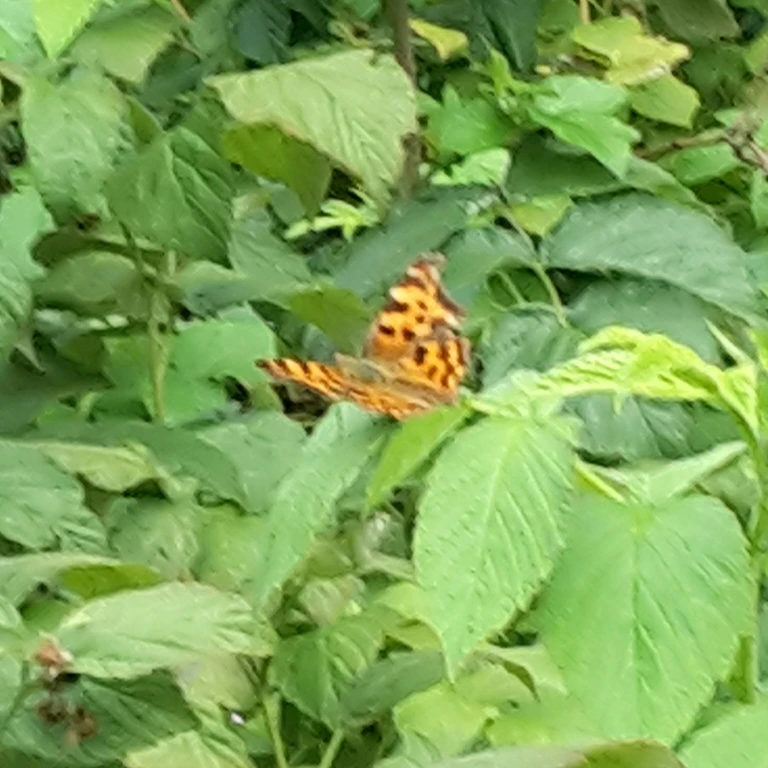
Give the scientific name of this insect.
Polygonia c-album
